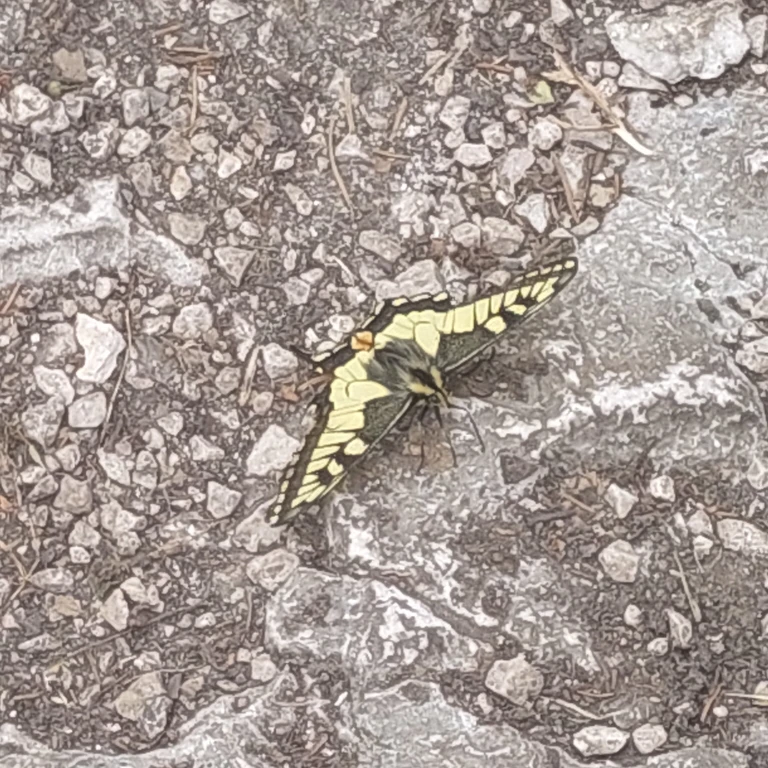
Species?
Papilio machaon
